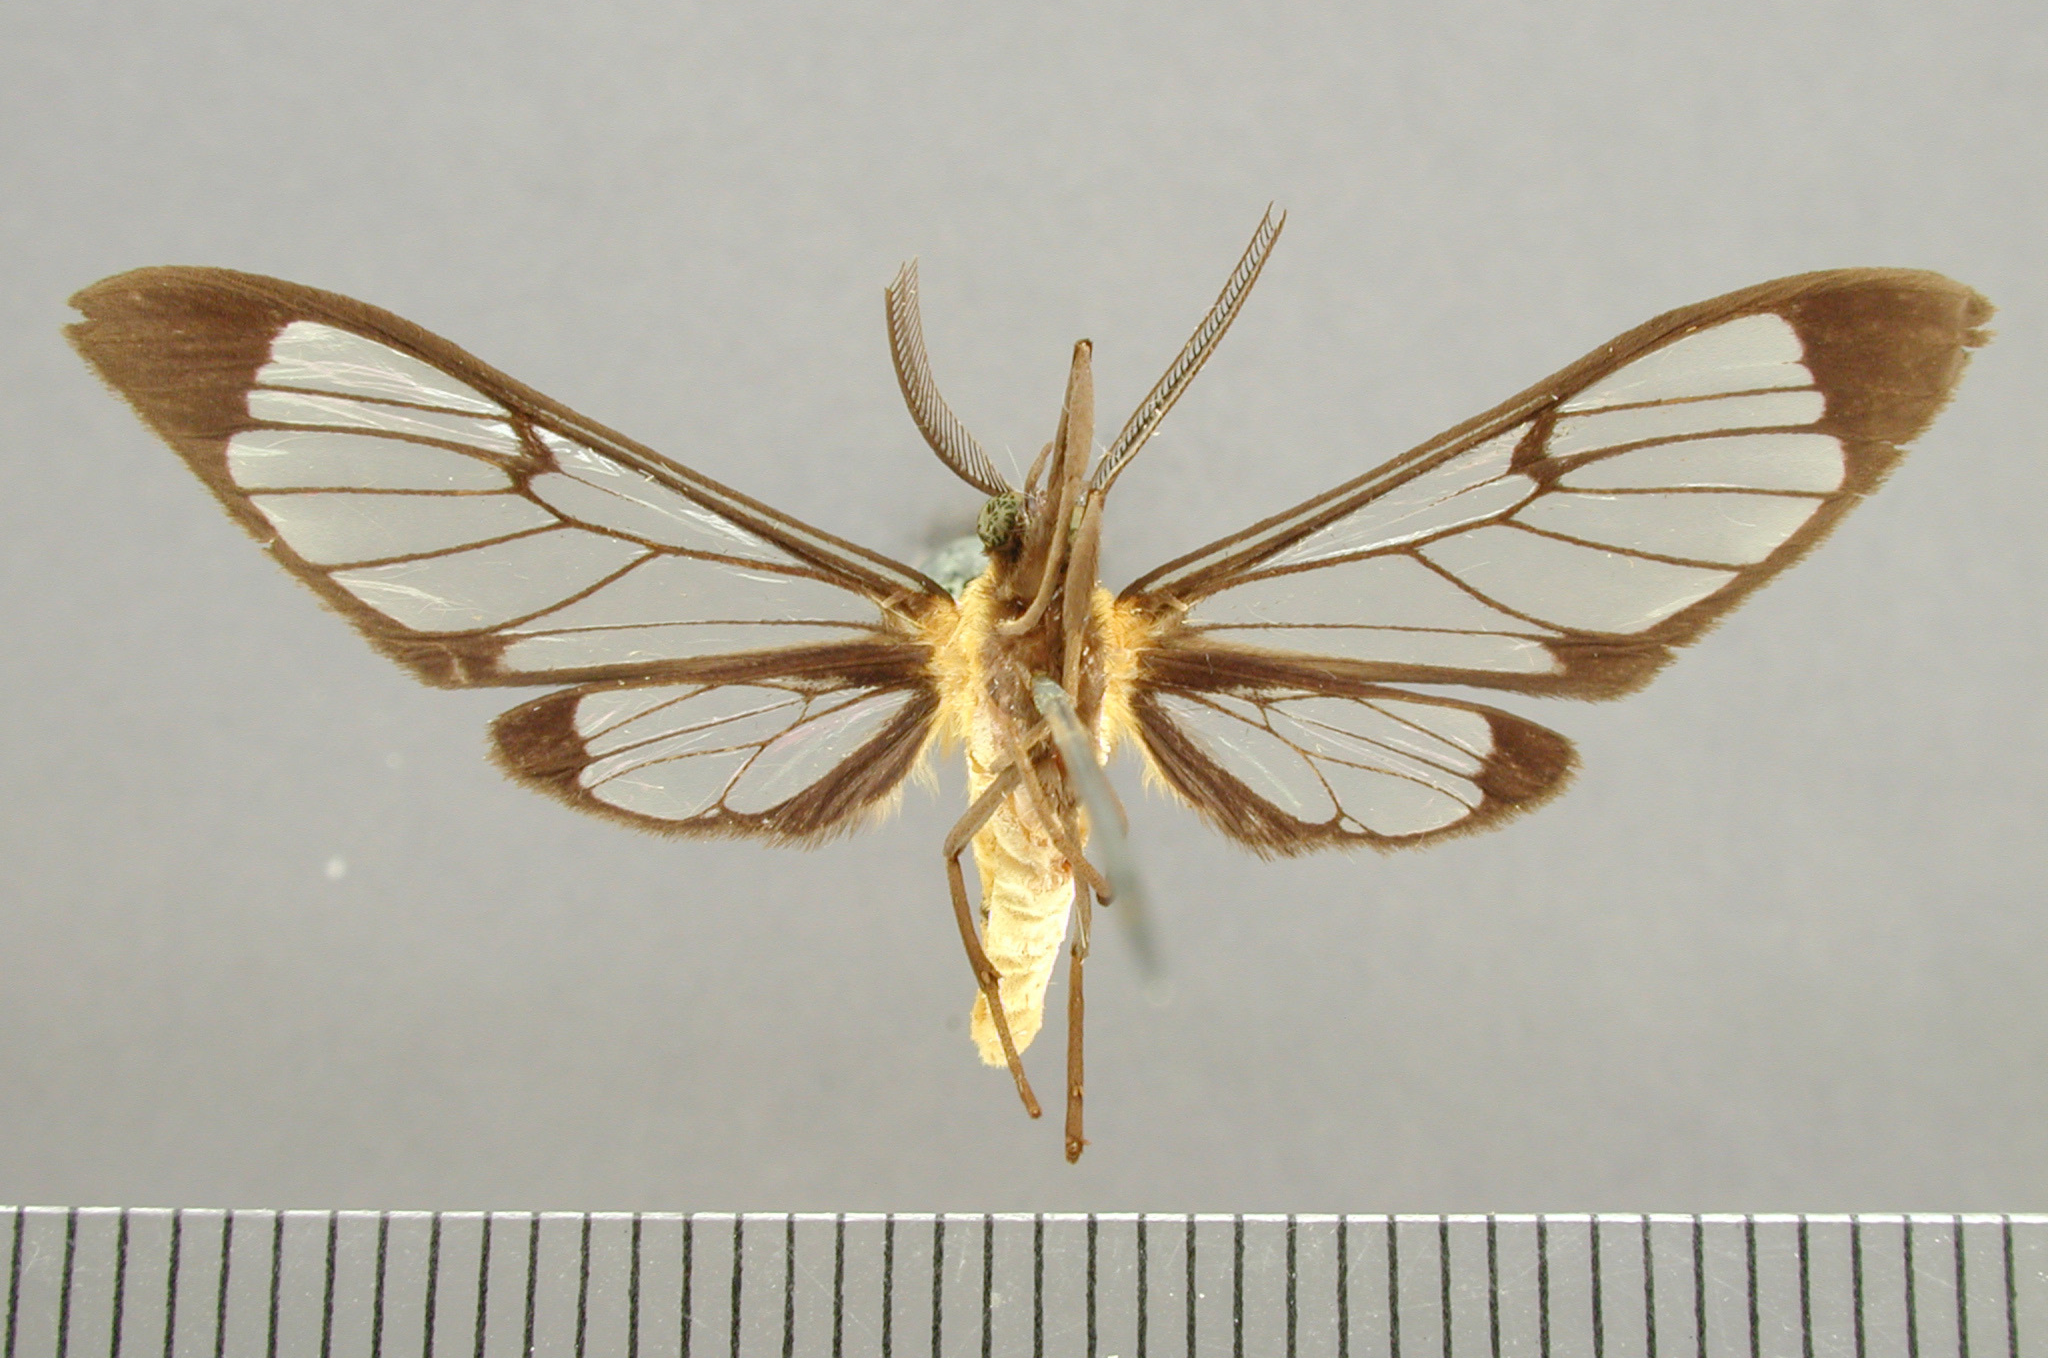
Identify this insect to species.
Cosmosoma impudica
